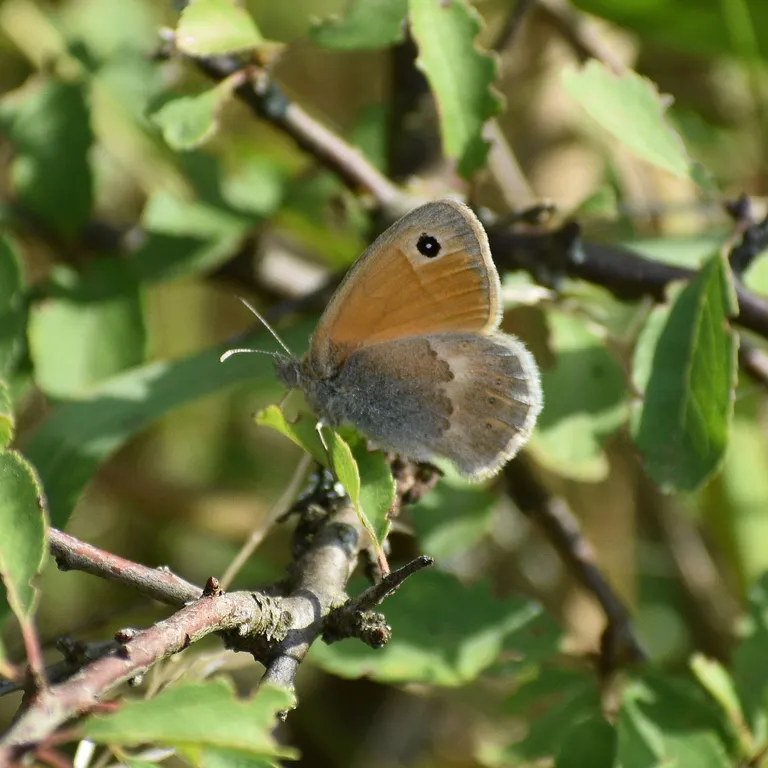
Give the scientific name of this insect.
Coenonympha pamphilus
